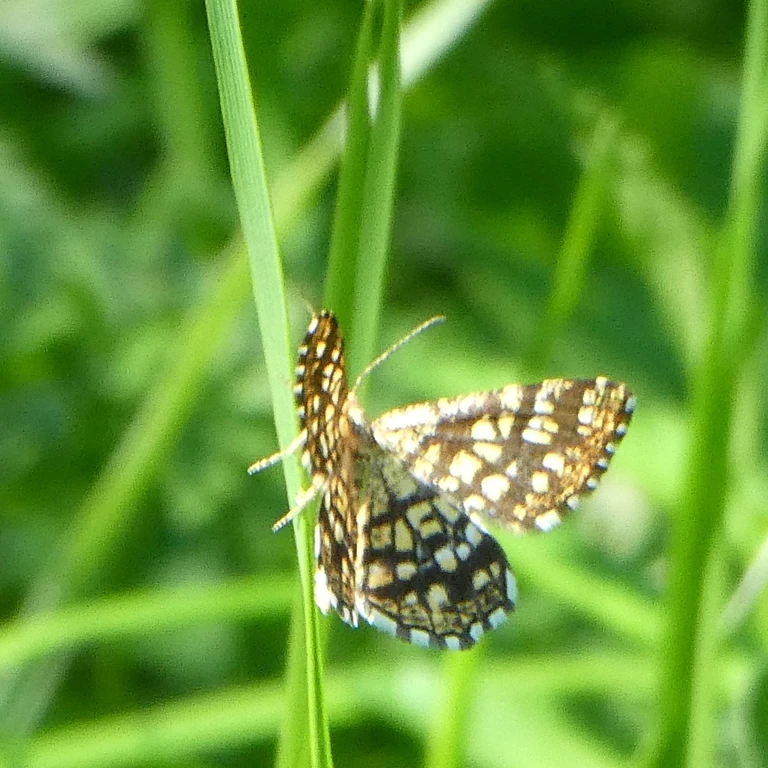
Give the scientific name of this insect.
Chiasmia clathrata
